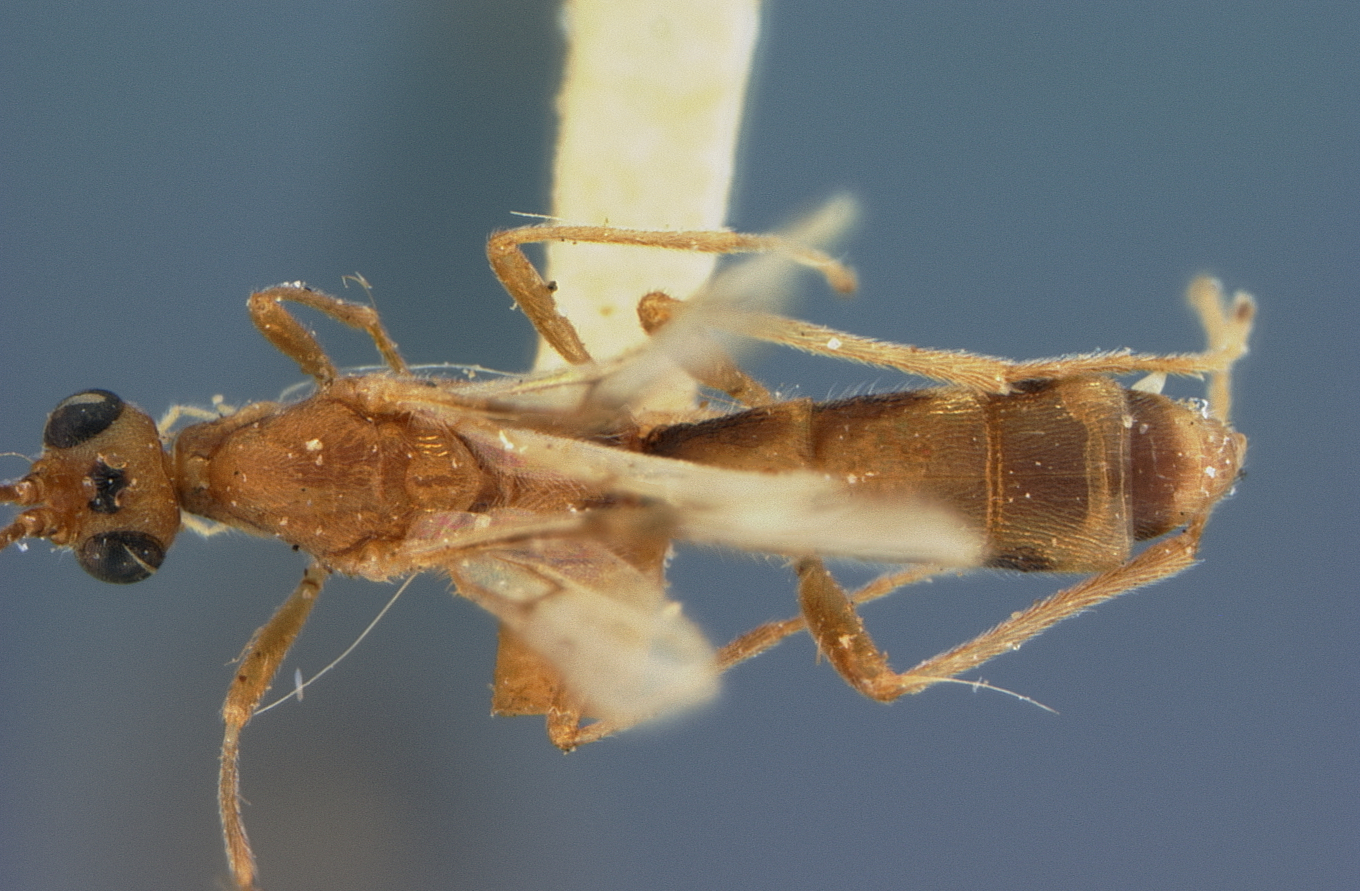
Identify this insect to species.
Rhogas separatus
